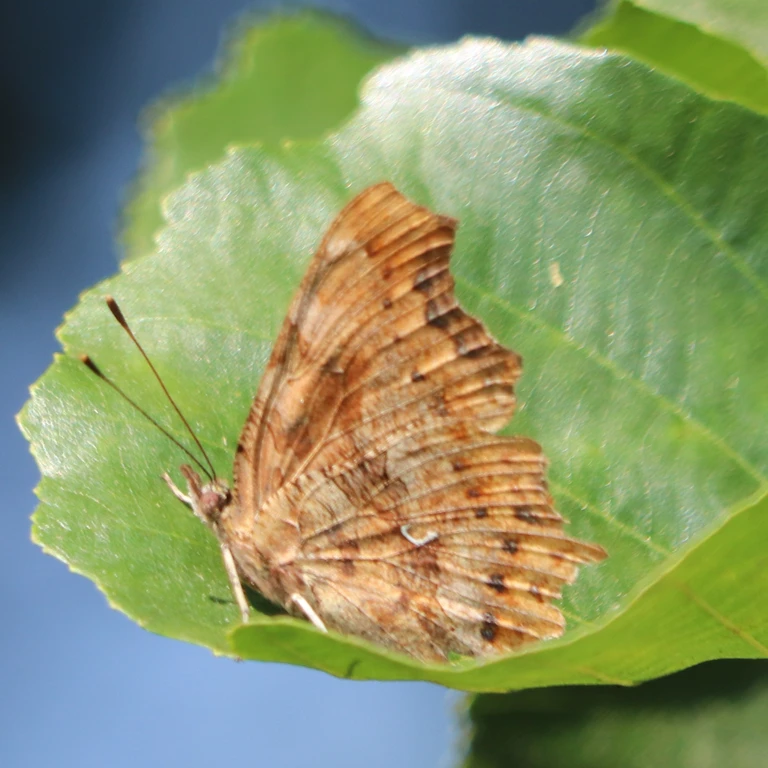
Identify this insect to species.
Polygonia c-album
